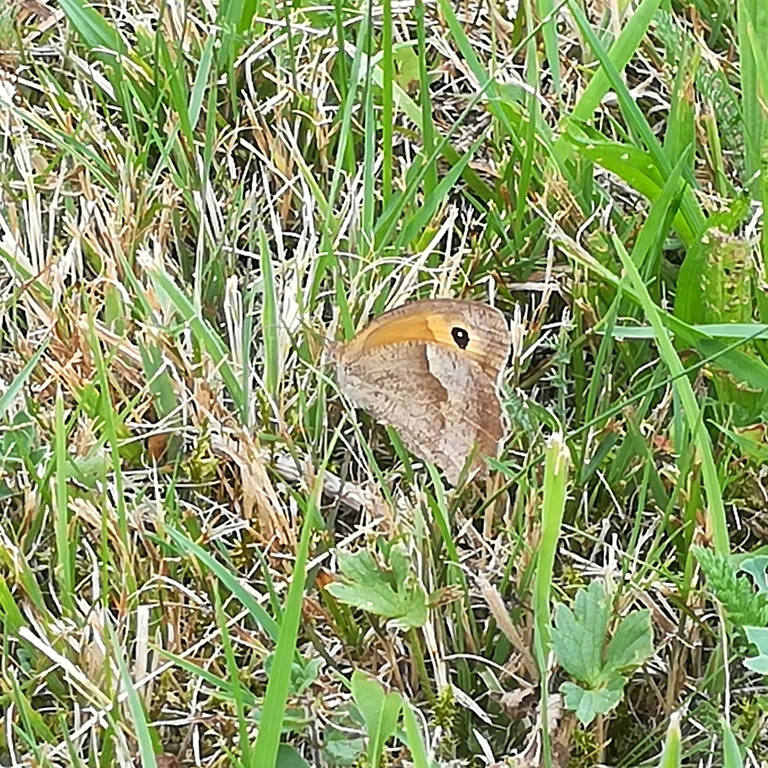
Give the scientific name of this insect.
Maniola jurtina
